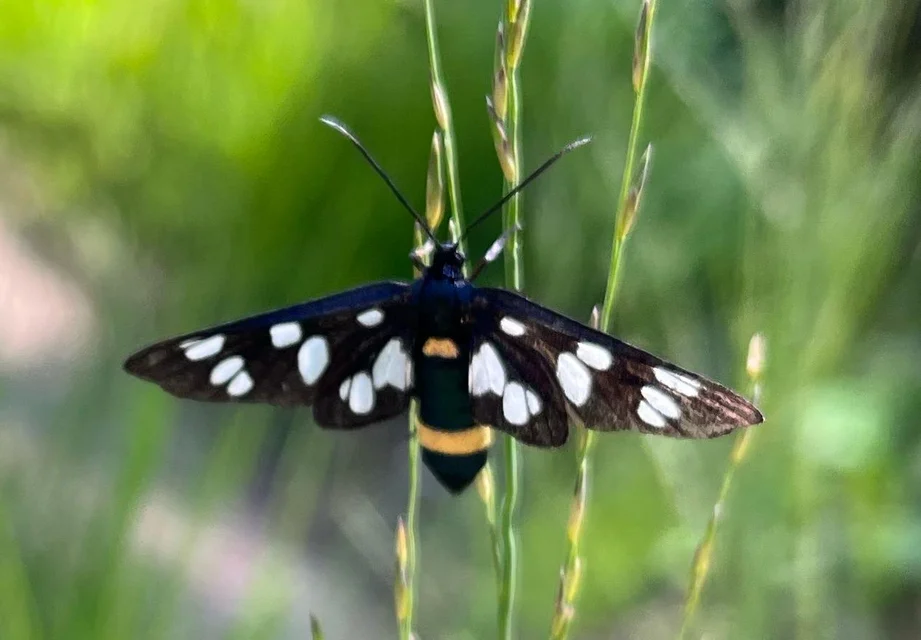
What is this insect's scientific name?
Amata phegea
